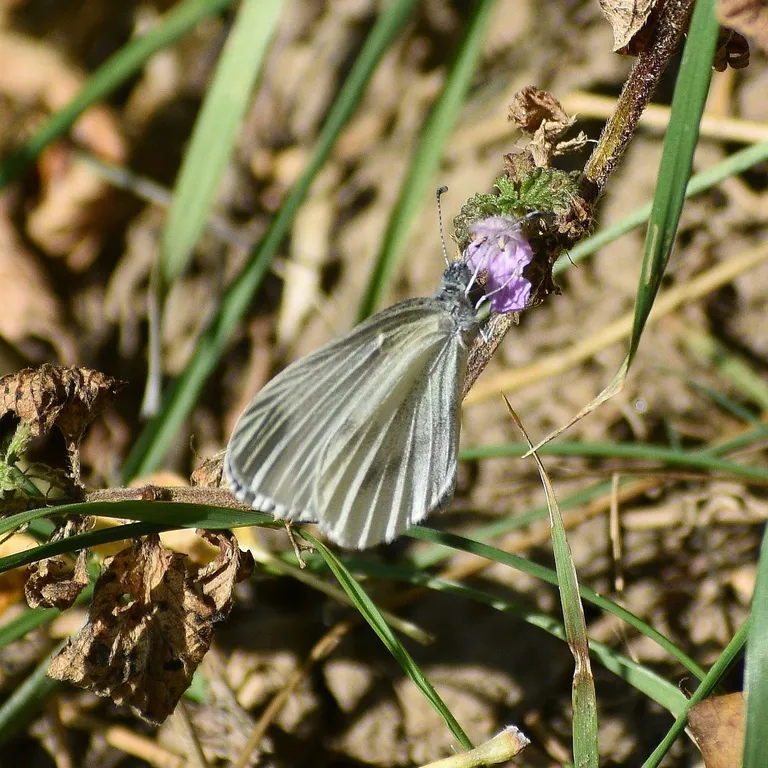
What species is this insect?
Leptidea sinapis/juvernica
